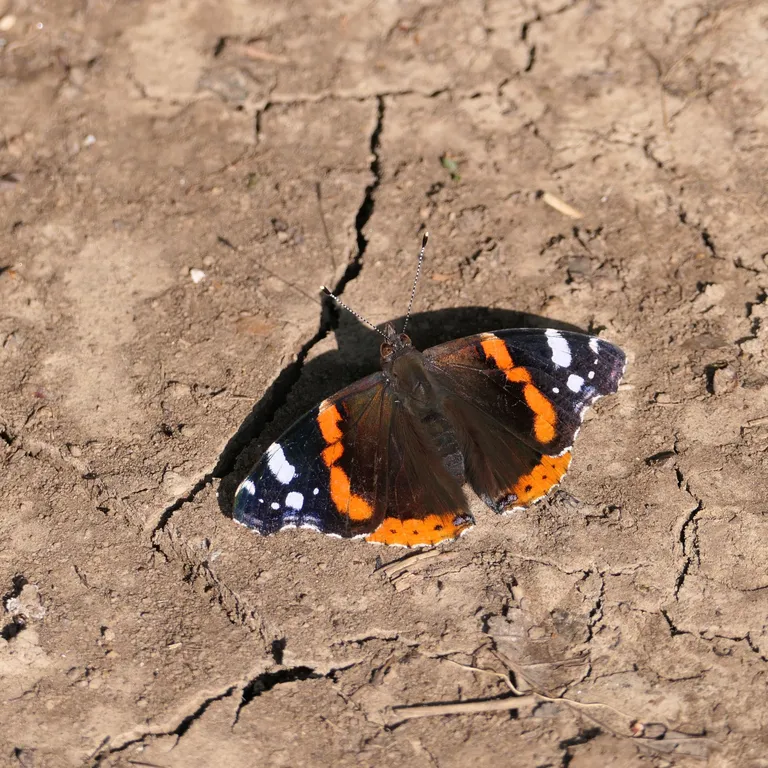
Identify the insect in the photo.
Vanessa atalanta
